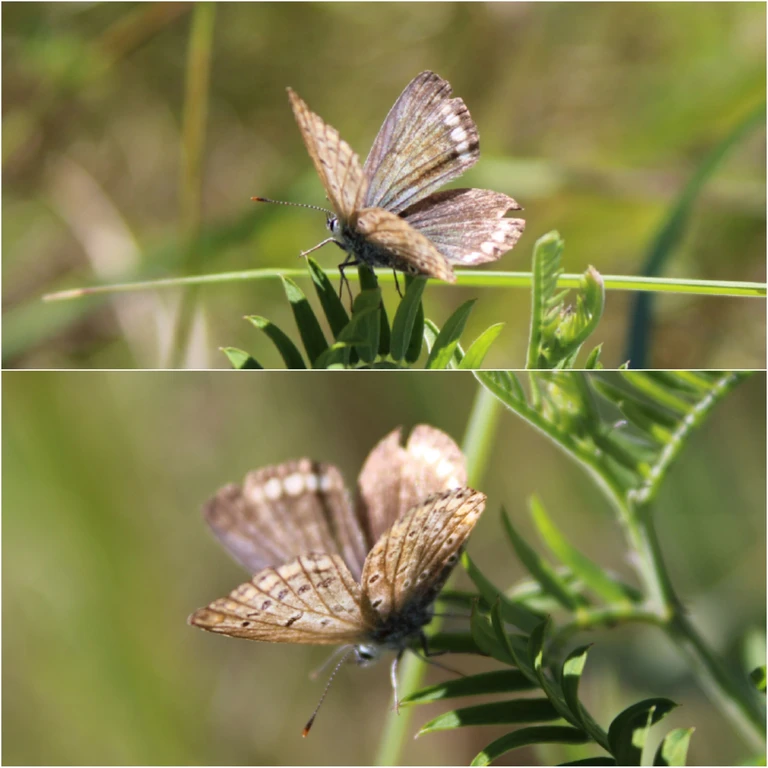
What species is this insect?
Polyommatus icarus
